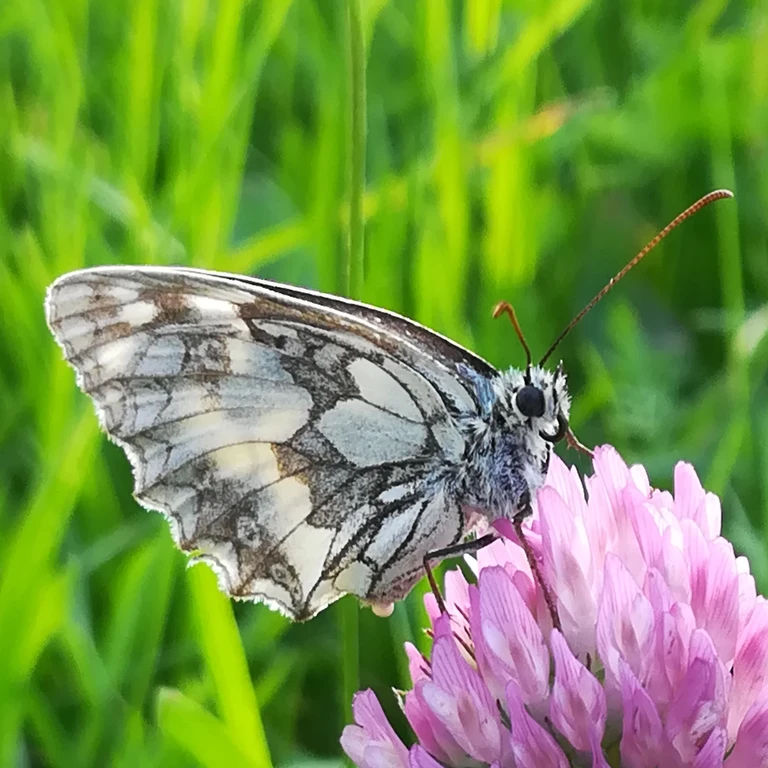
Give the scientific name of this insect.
Melanargia galathea
